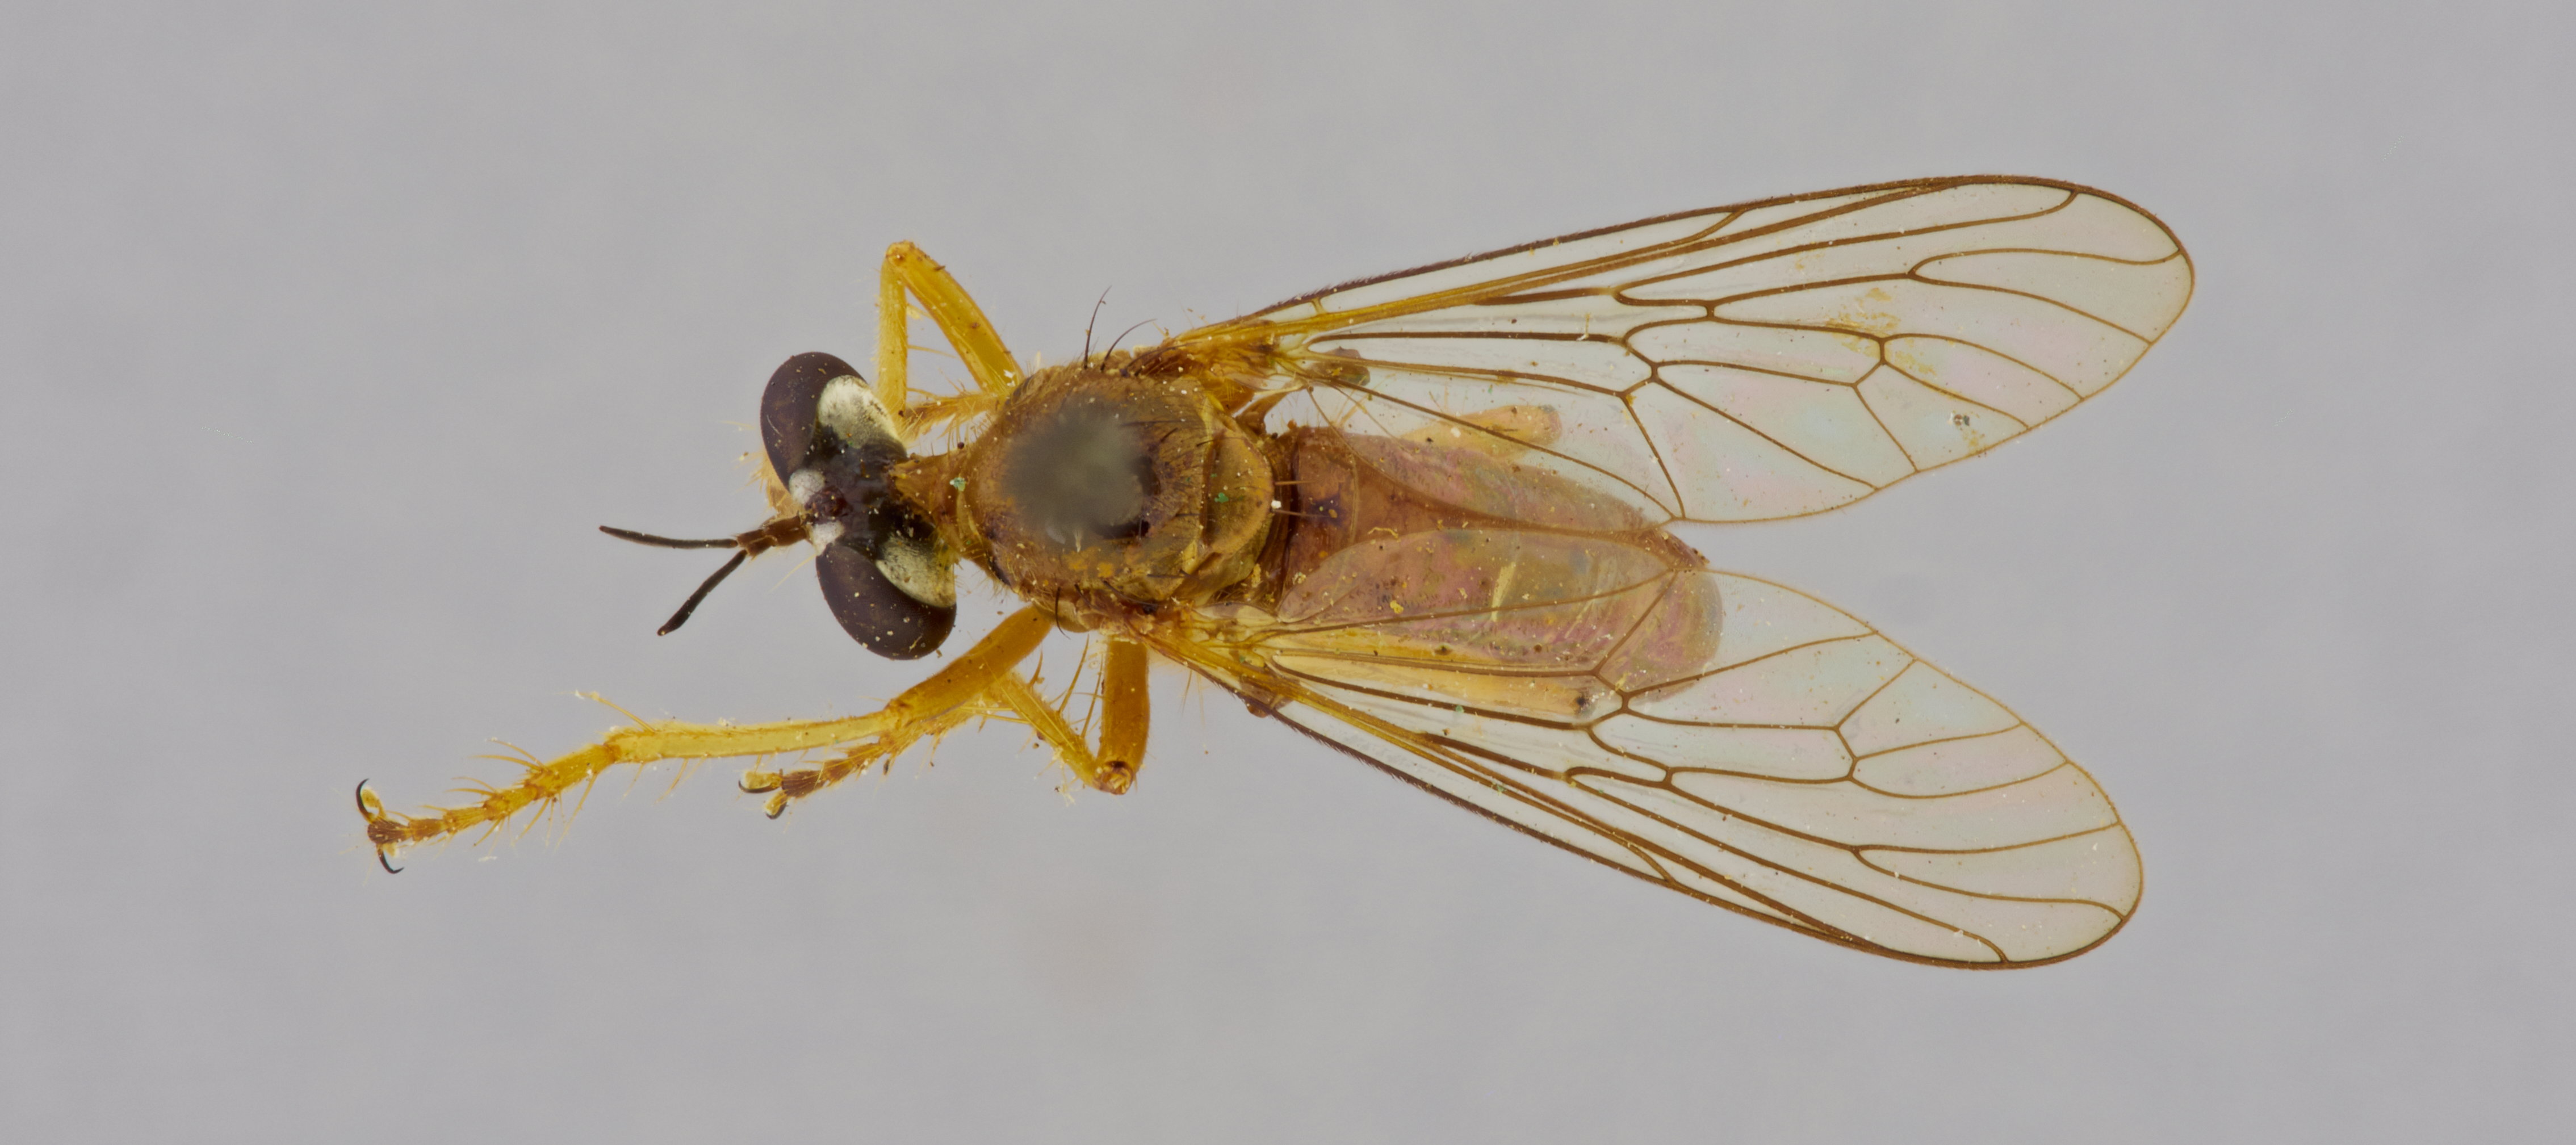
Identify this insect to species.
Saropogon rubricosus
